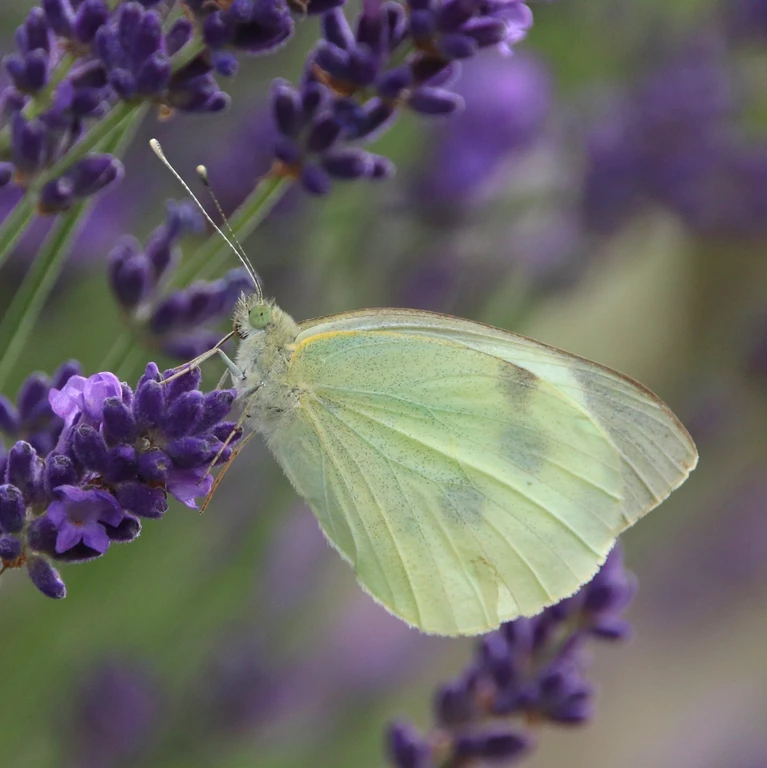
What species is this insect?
Pieris brassicae
